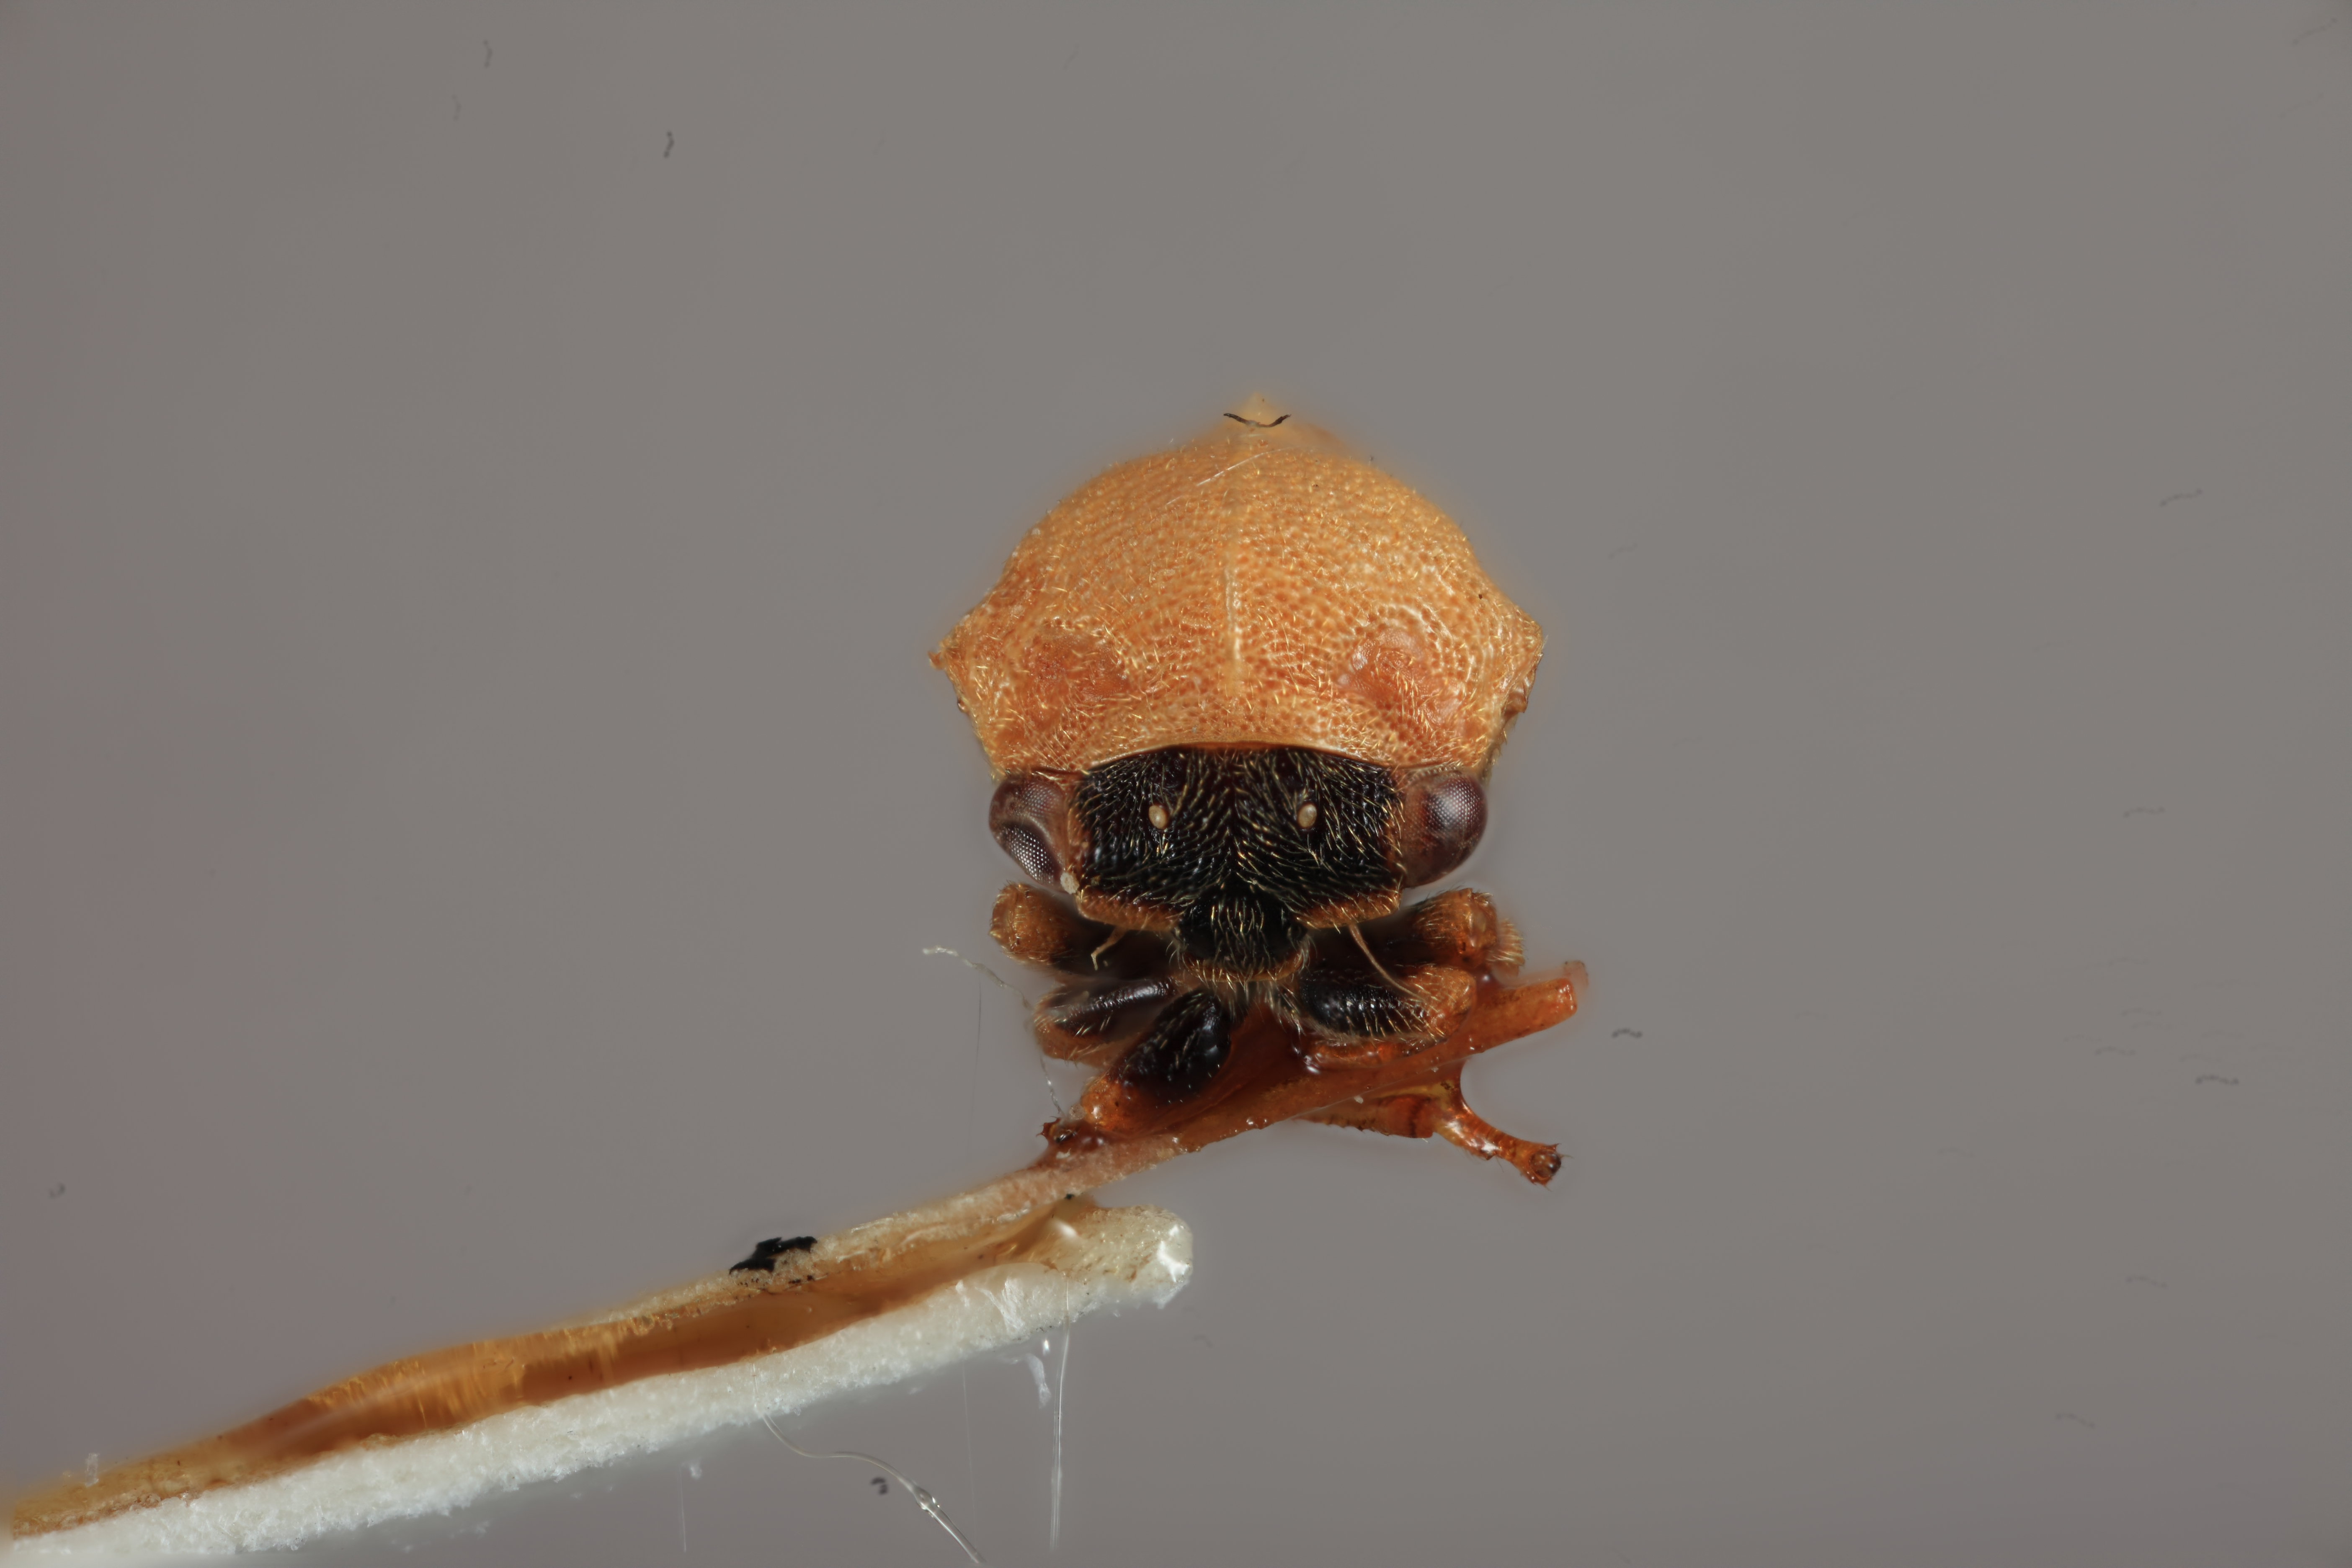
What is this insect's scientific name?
Gargara tigris
